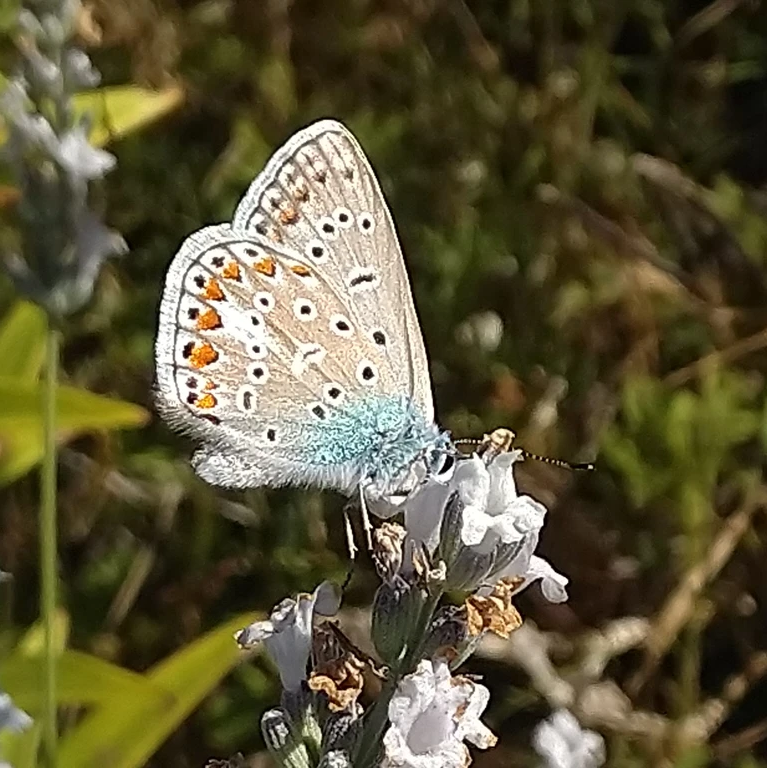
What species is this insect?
Polyommatus icarus
